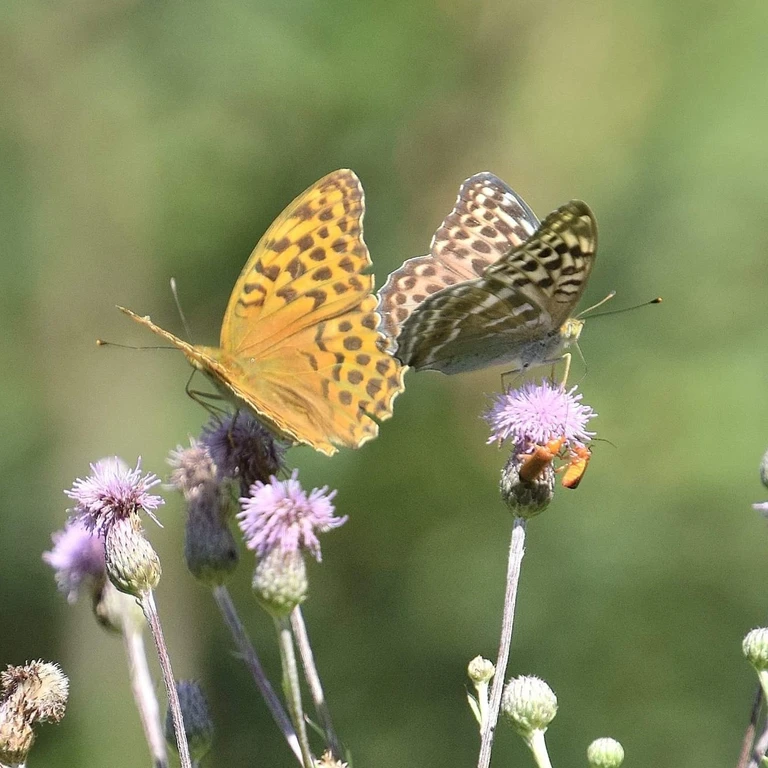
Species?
Argynnis paphia
